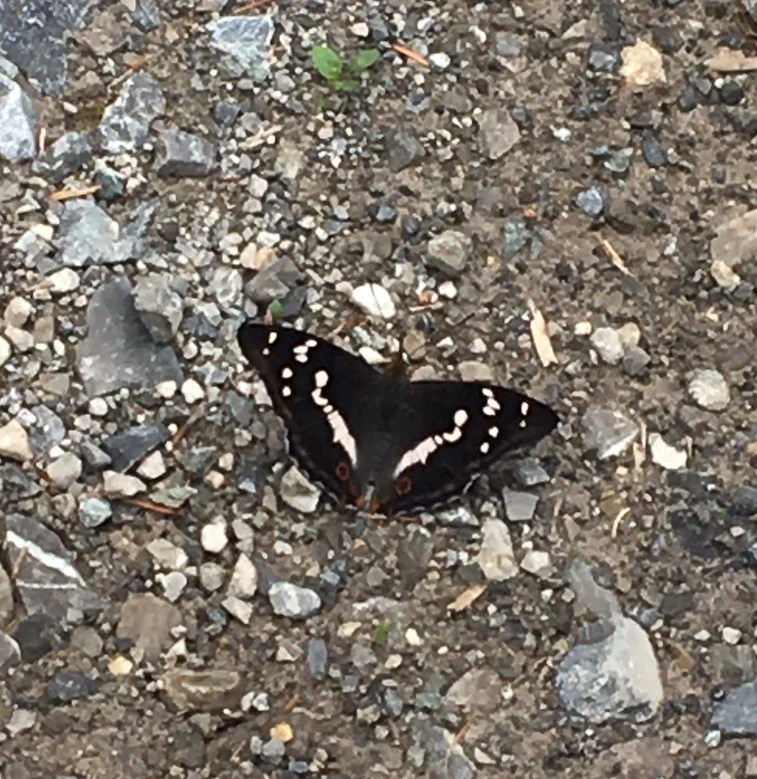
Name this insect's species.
Apatura iris
